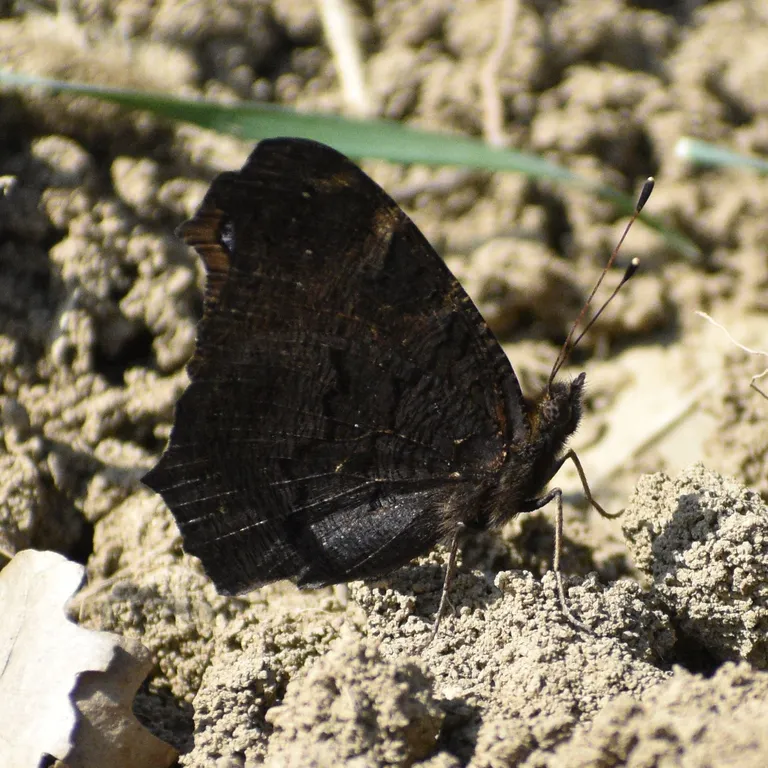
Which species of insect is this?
Aglais io
